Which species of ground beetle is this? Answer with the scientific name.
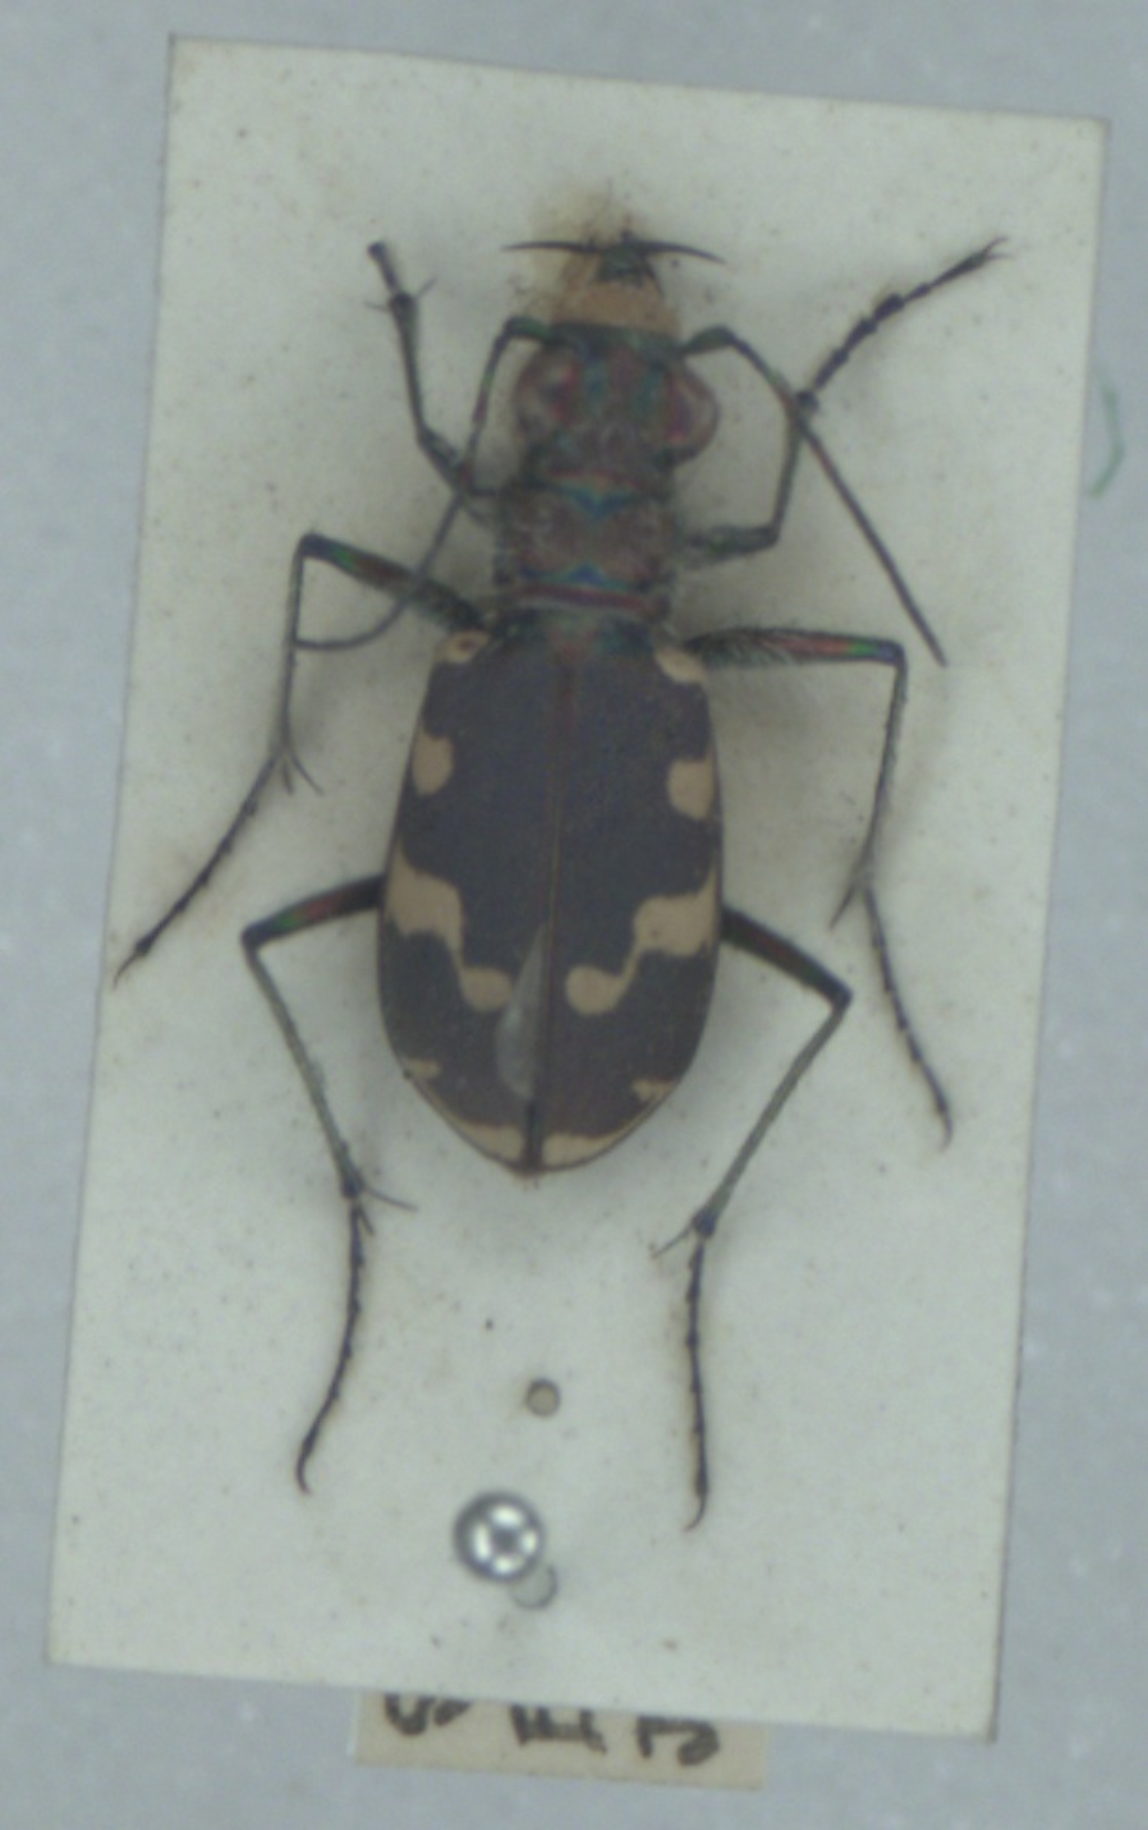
Cicindela maritima
